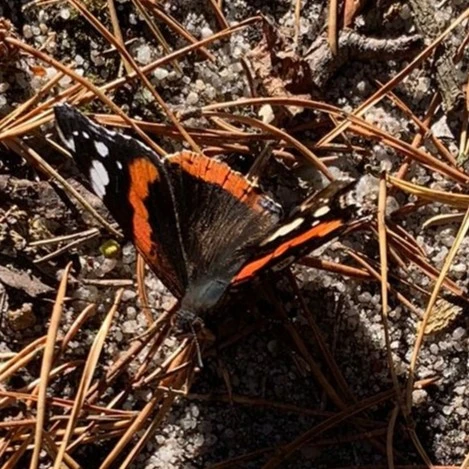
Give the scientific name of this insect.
Vanessa atalanta
